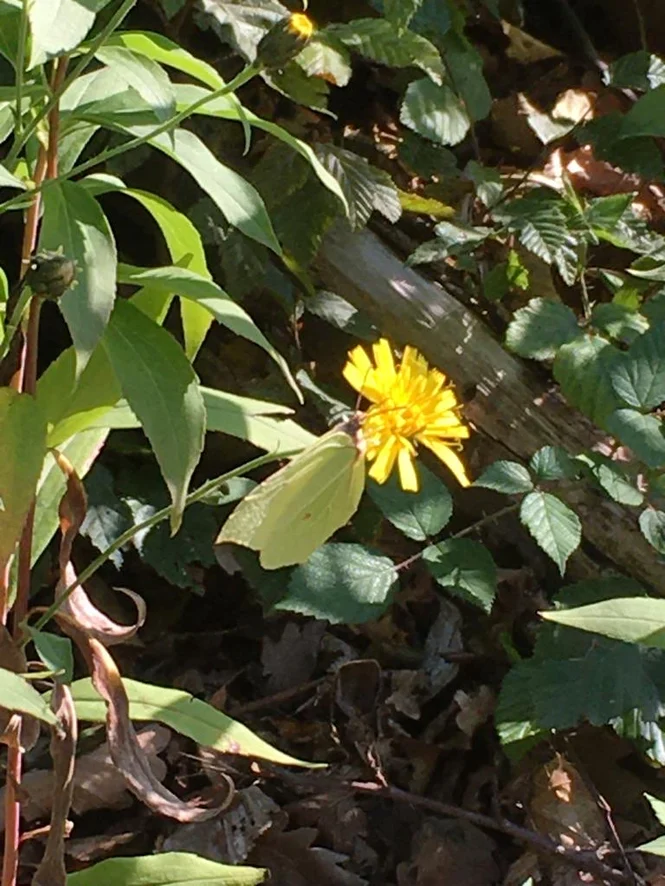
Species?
Gonepteryx rhamni
